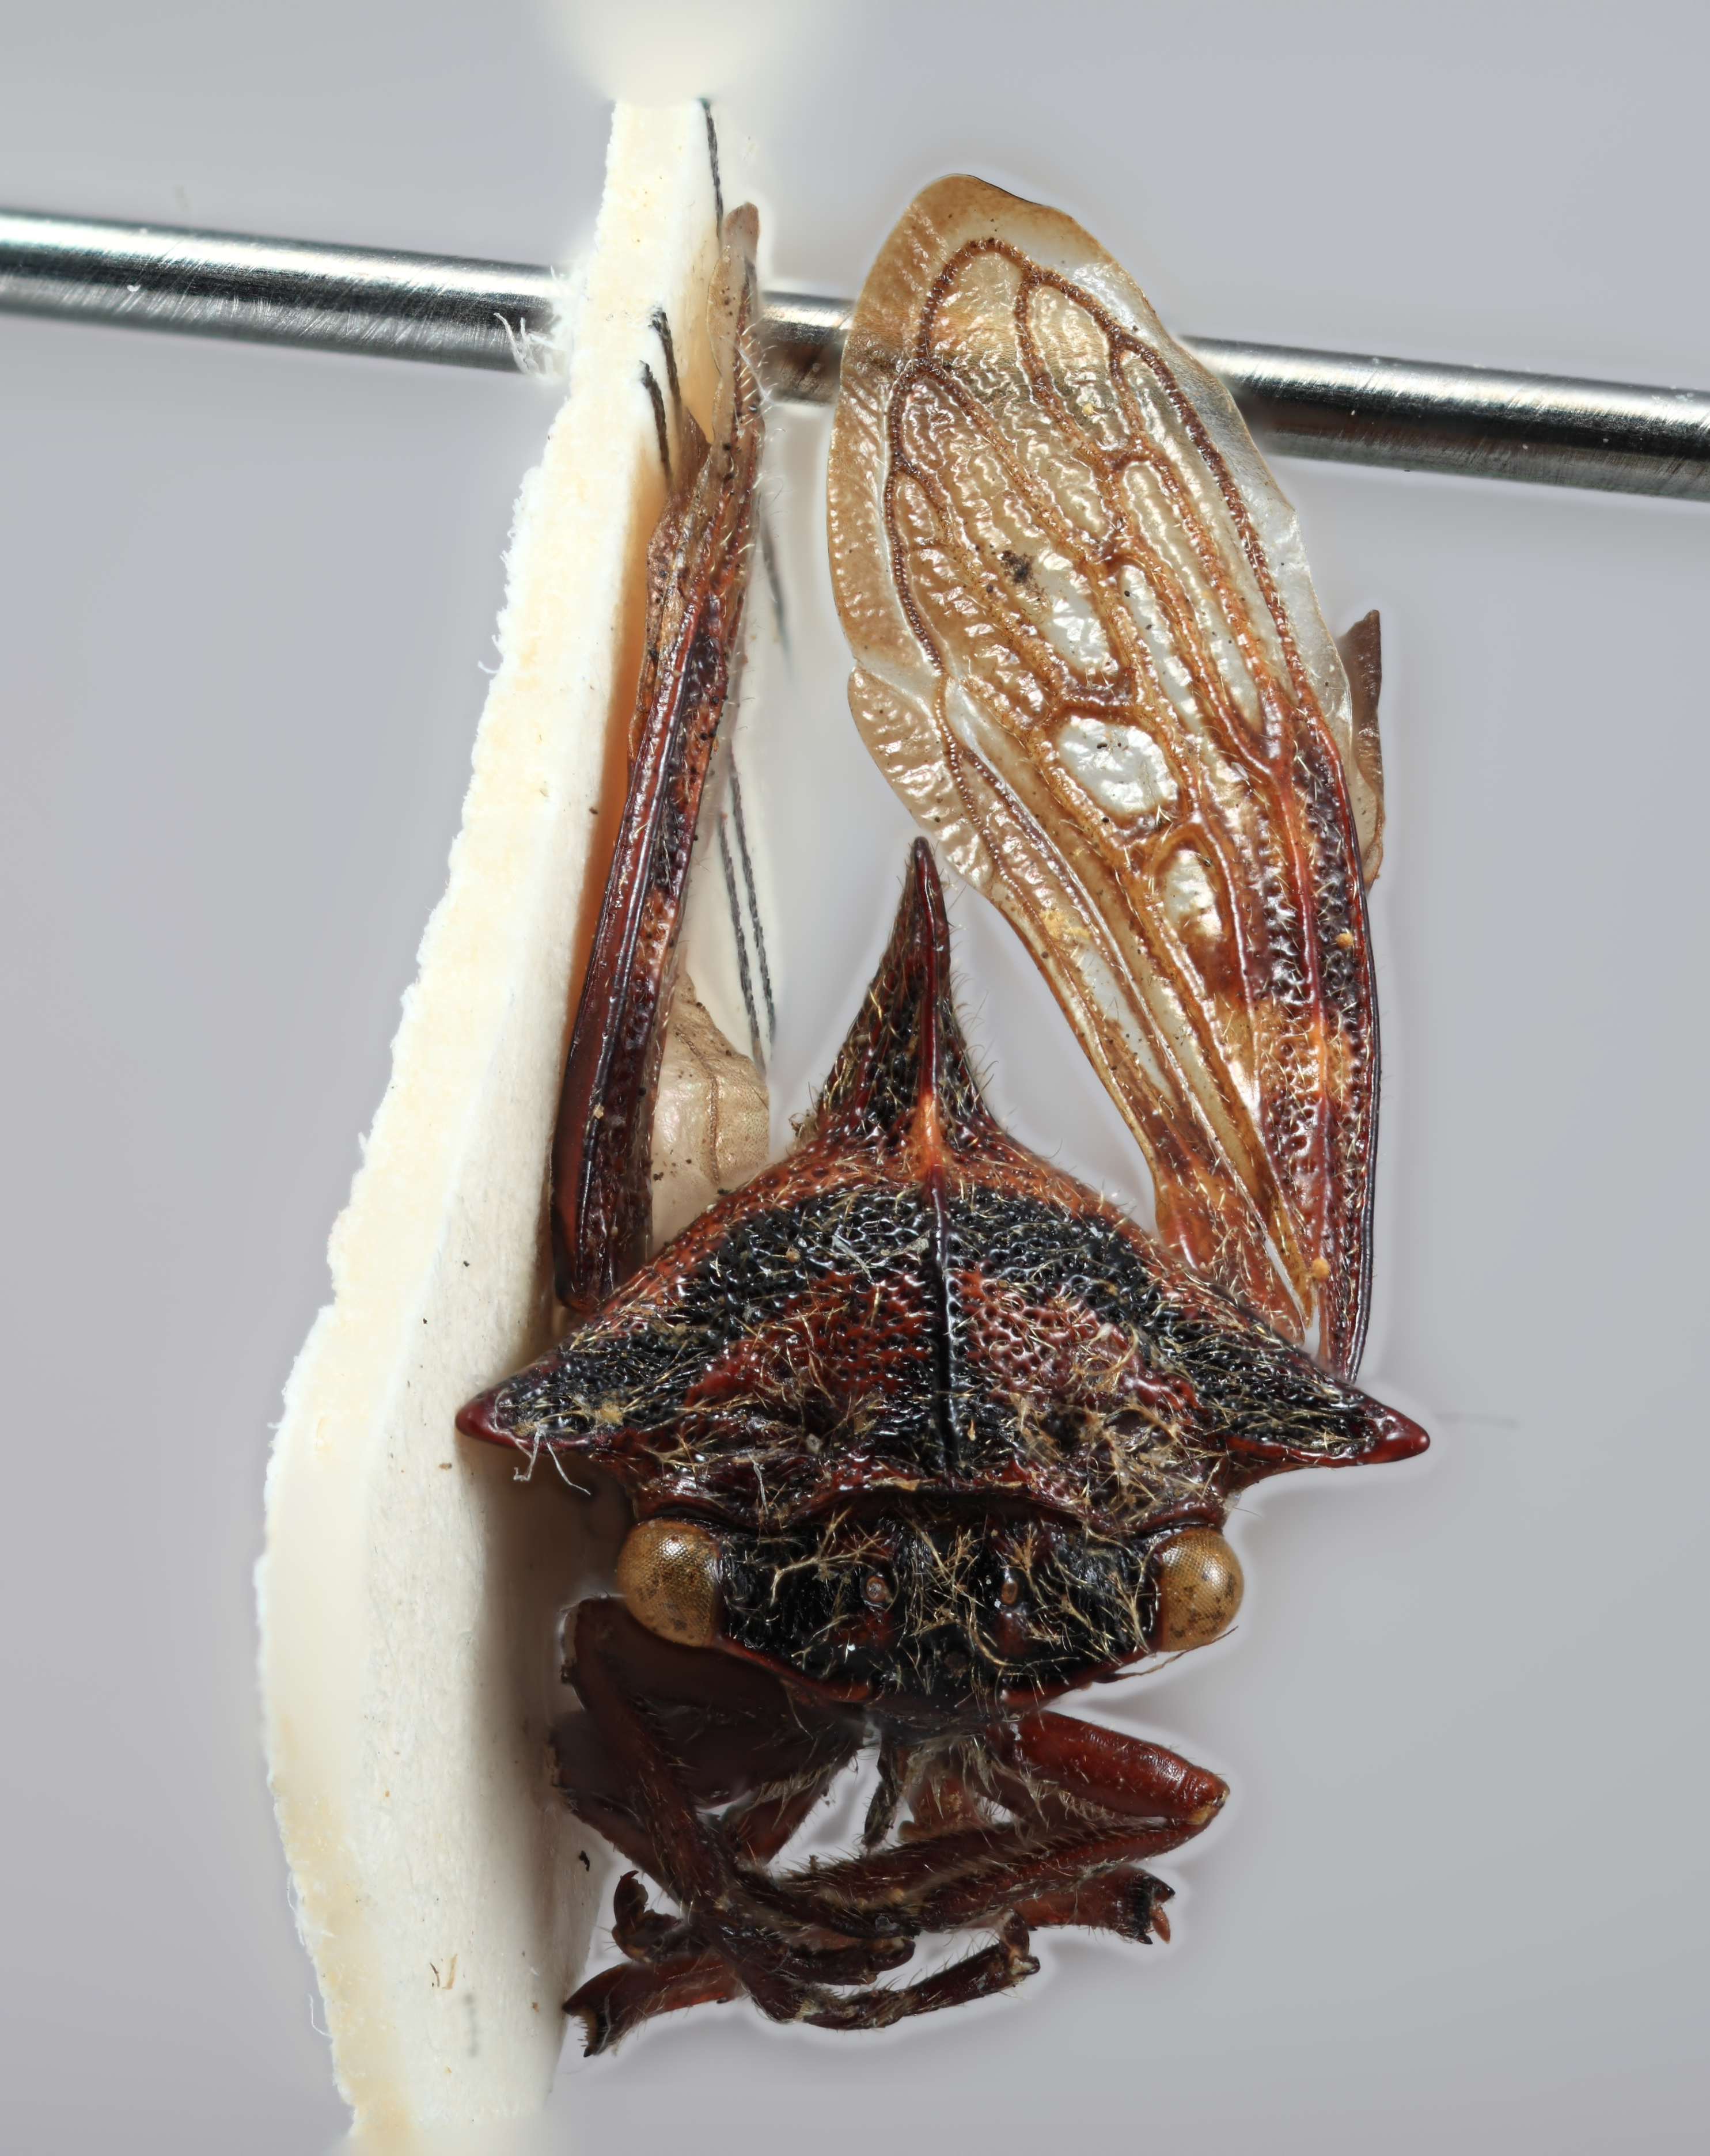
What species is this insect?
Alchisme laticornis
